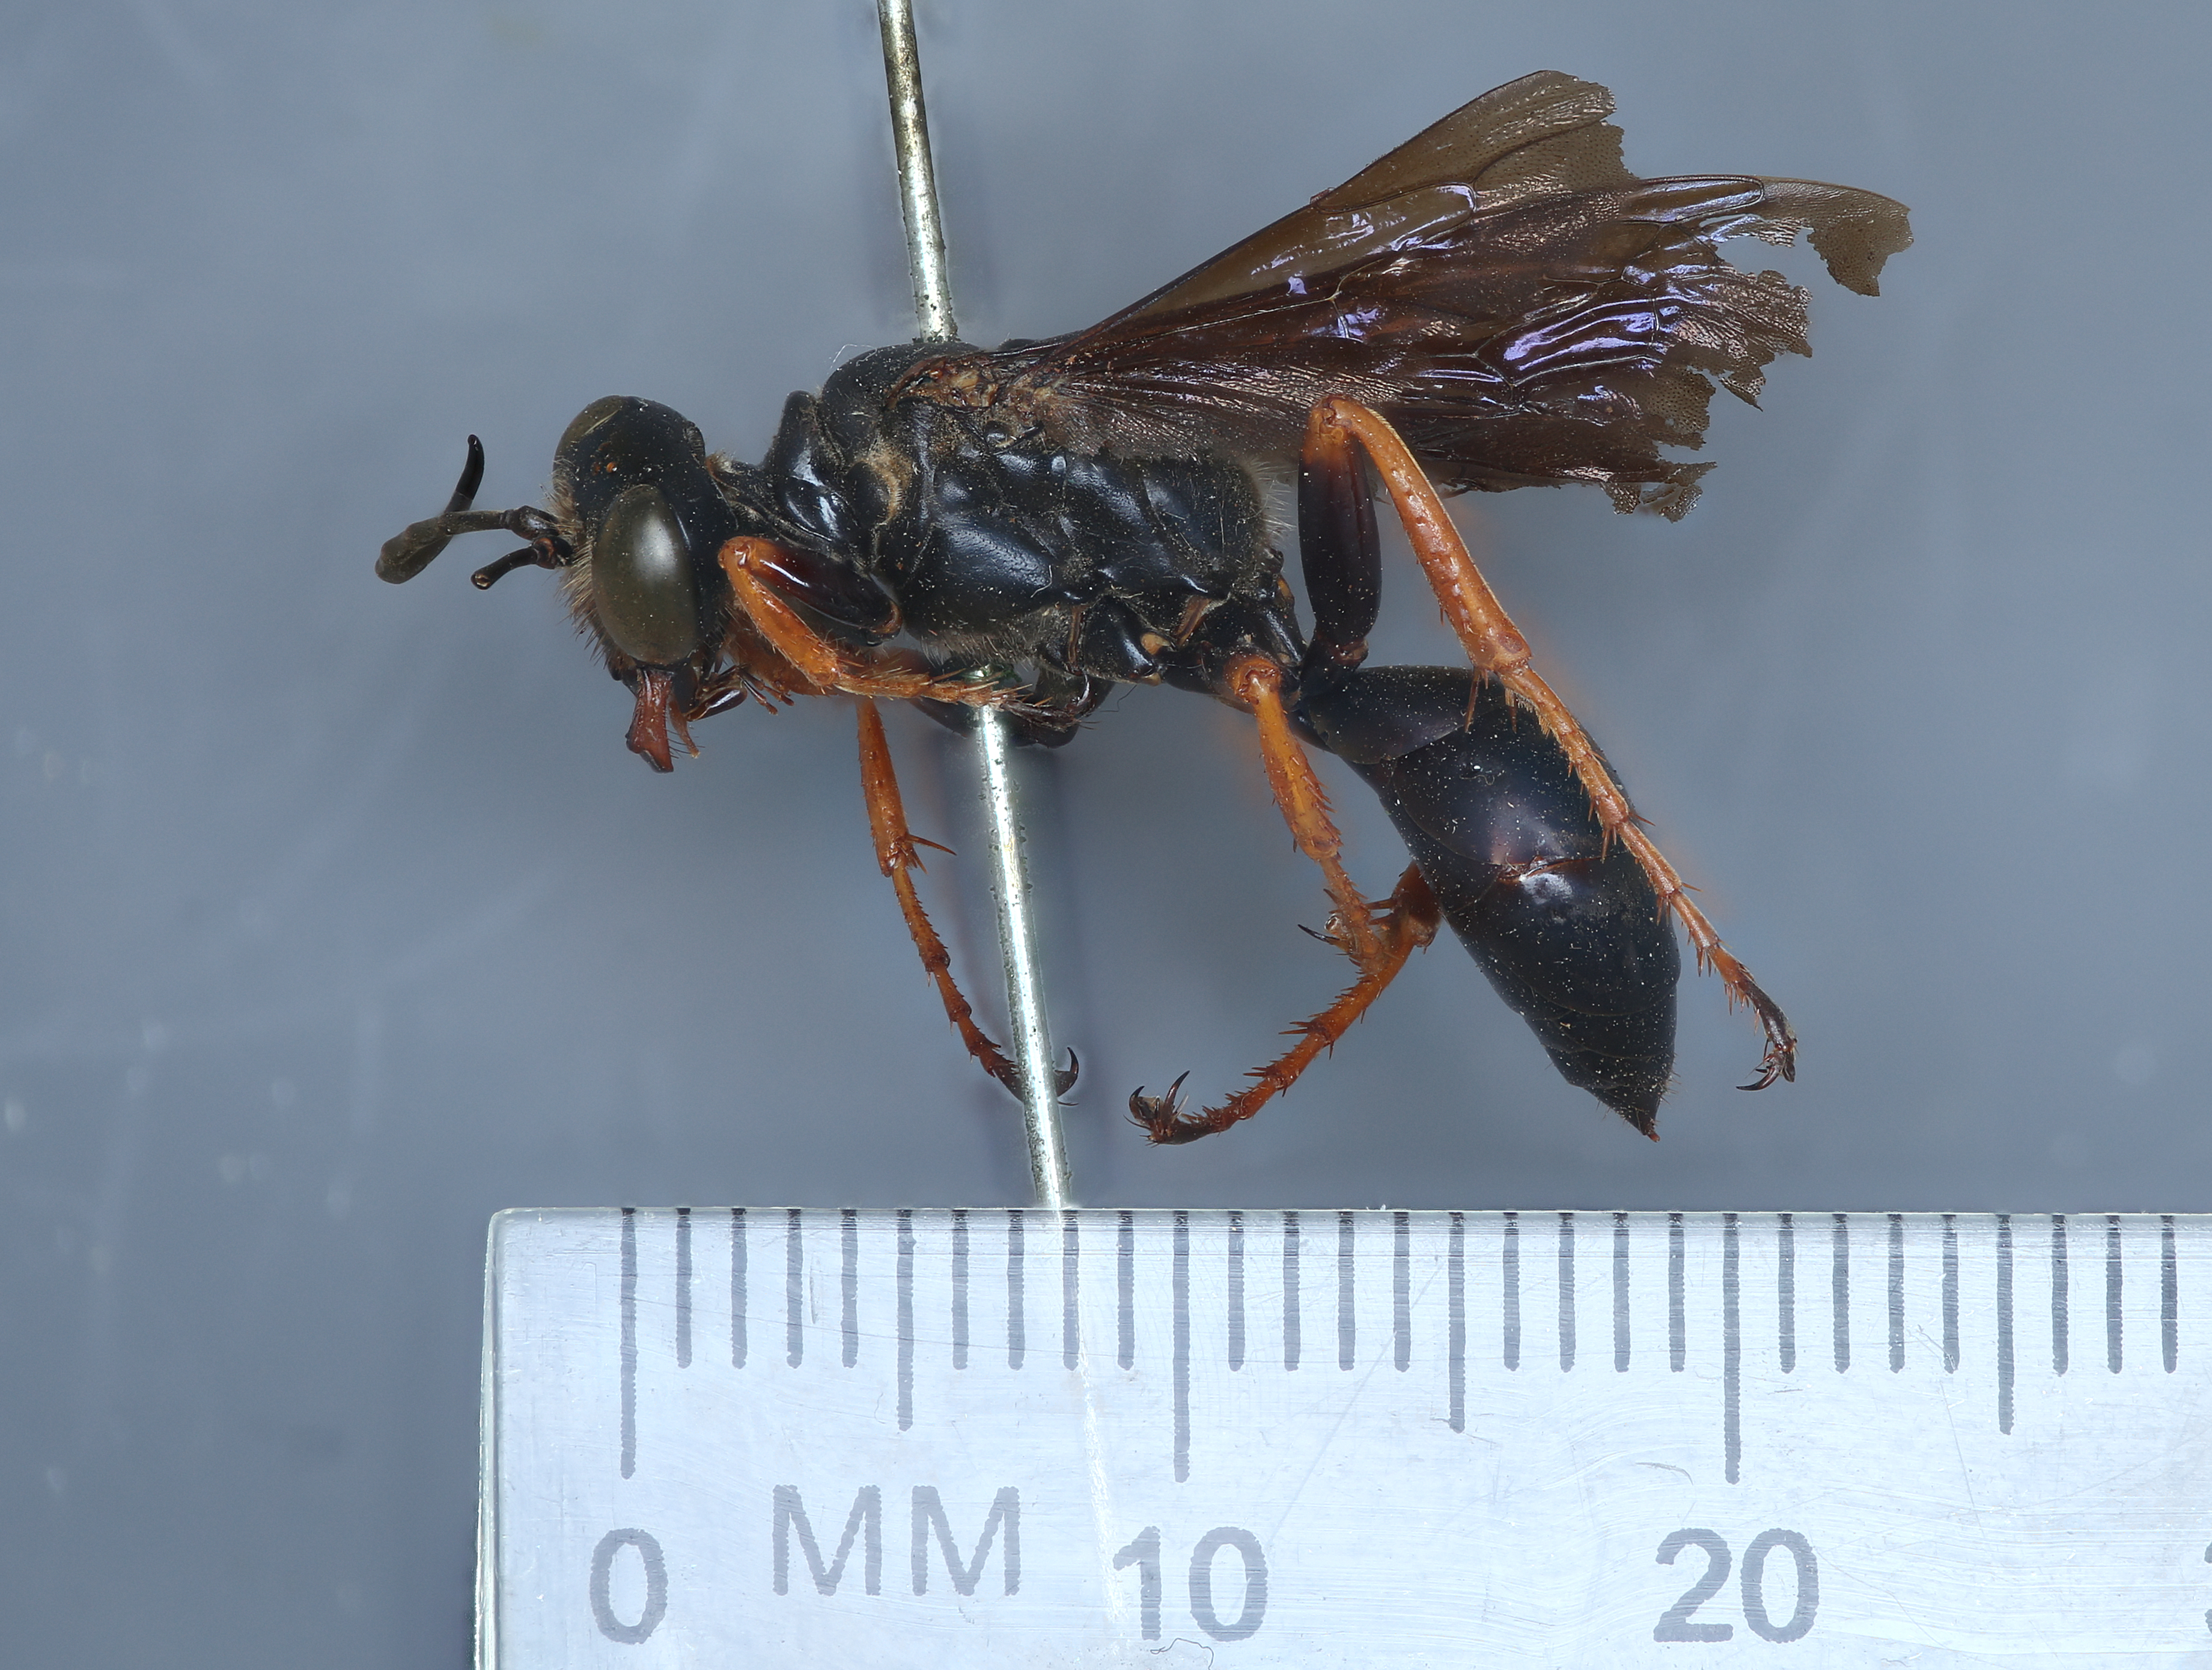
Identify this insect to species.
Sphex bridwelli
